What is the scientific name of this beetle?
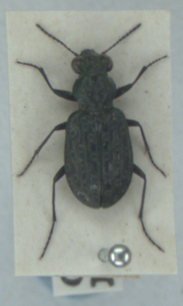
Elaphrus uliginosus
